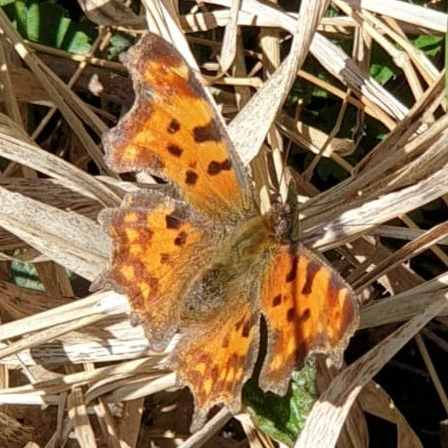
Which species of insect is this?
Polygonia c-album
